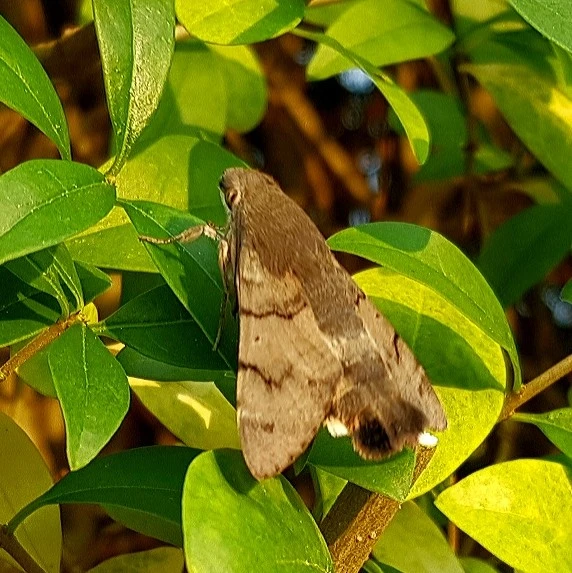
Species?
Macroglossum stellatarum
